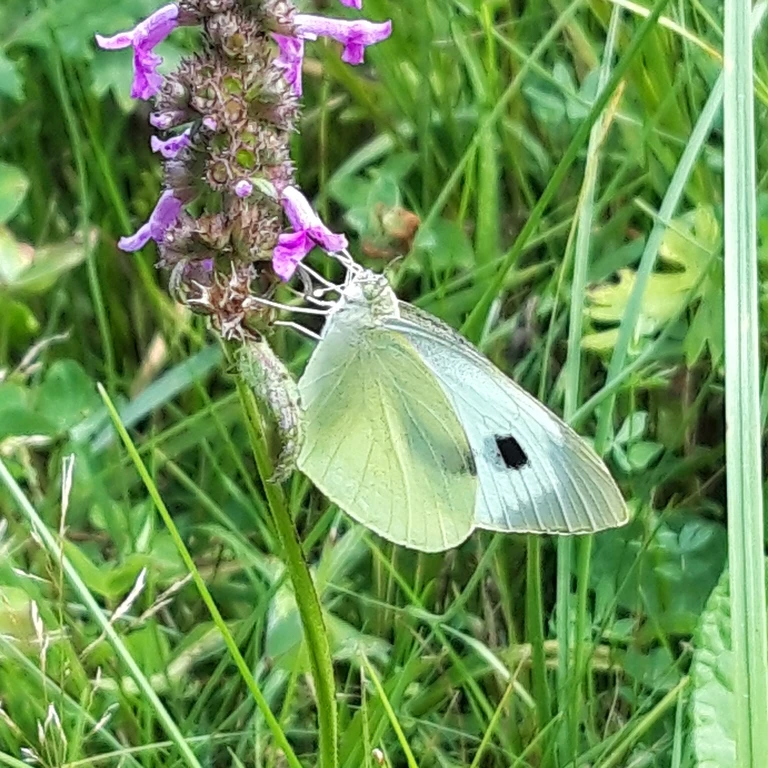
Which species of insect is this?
Pieris brassicae
